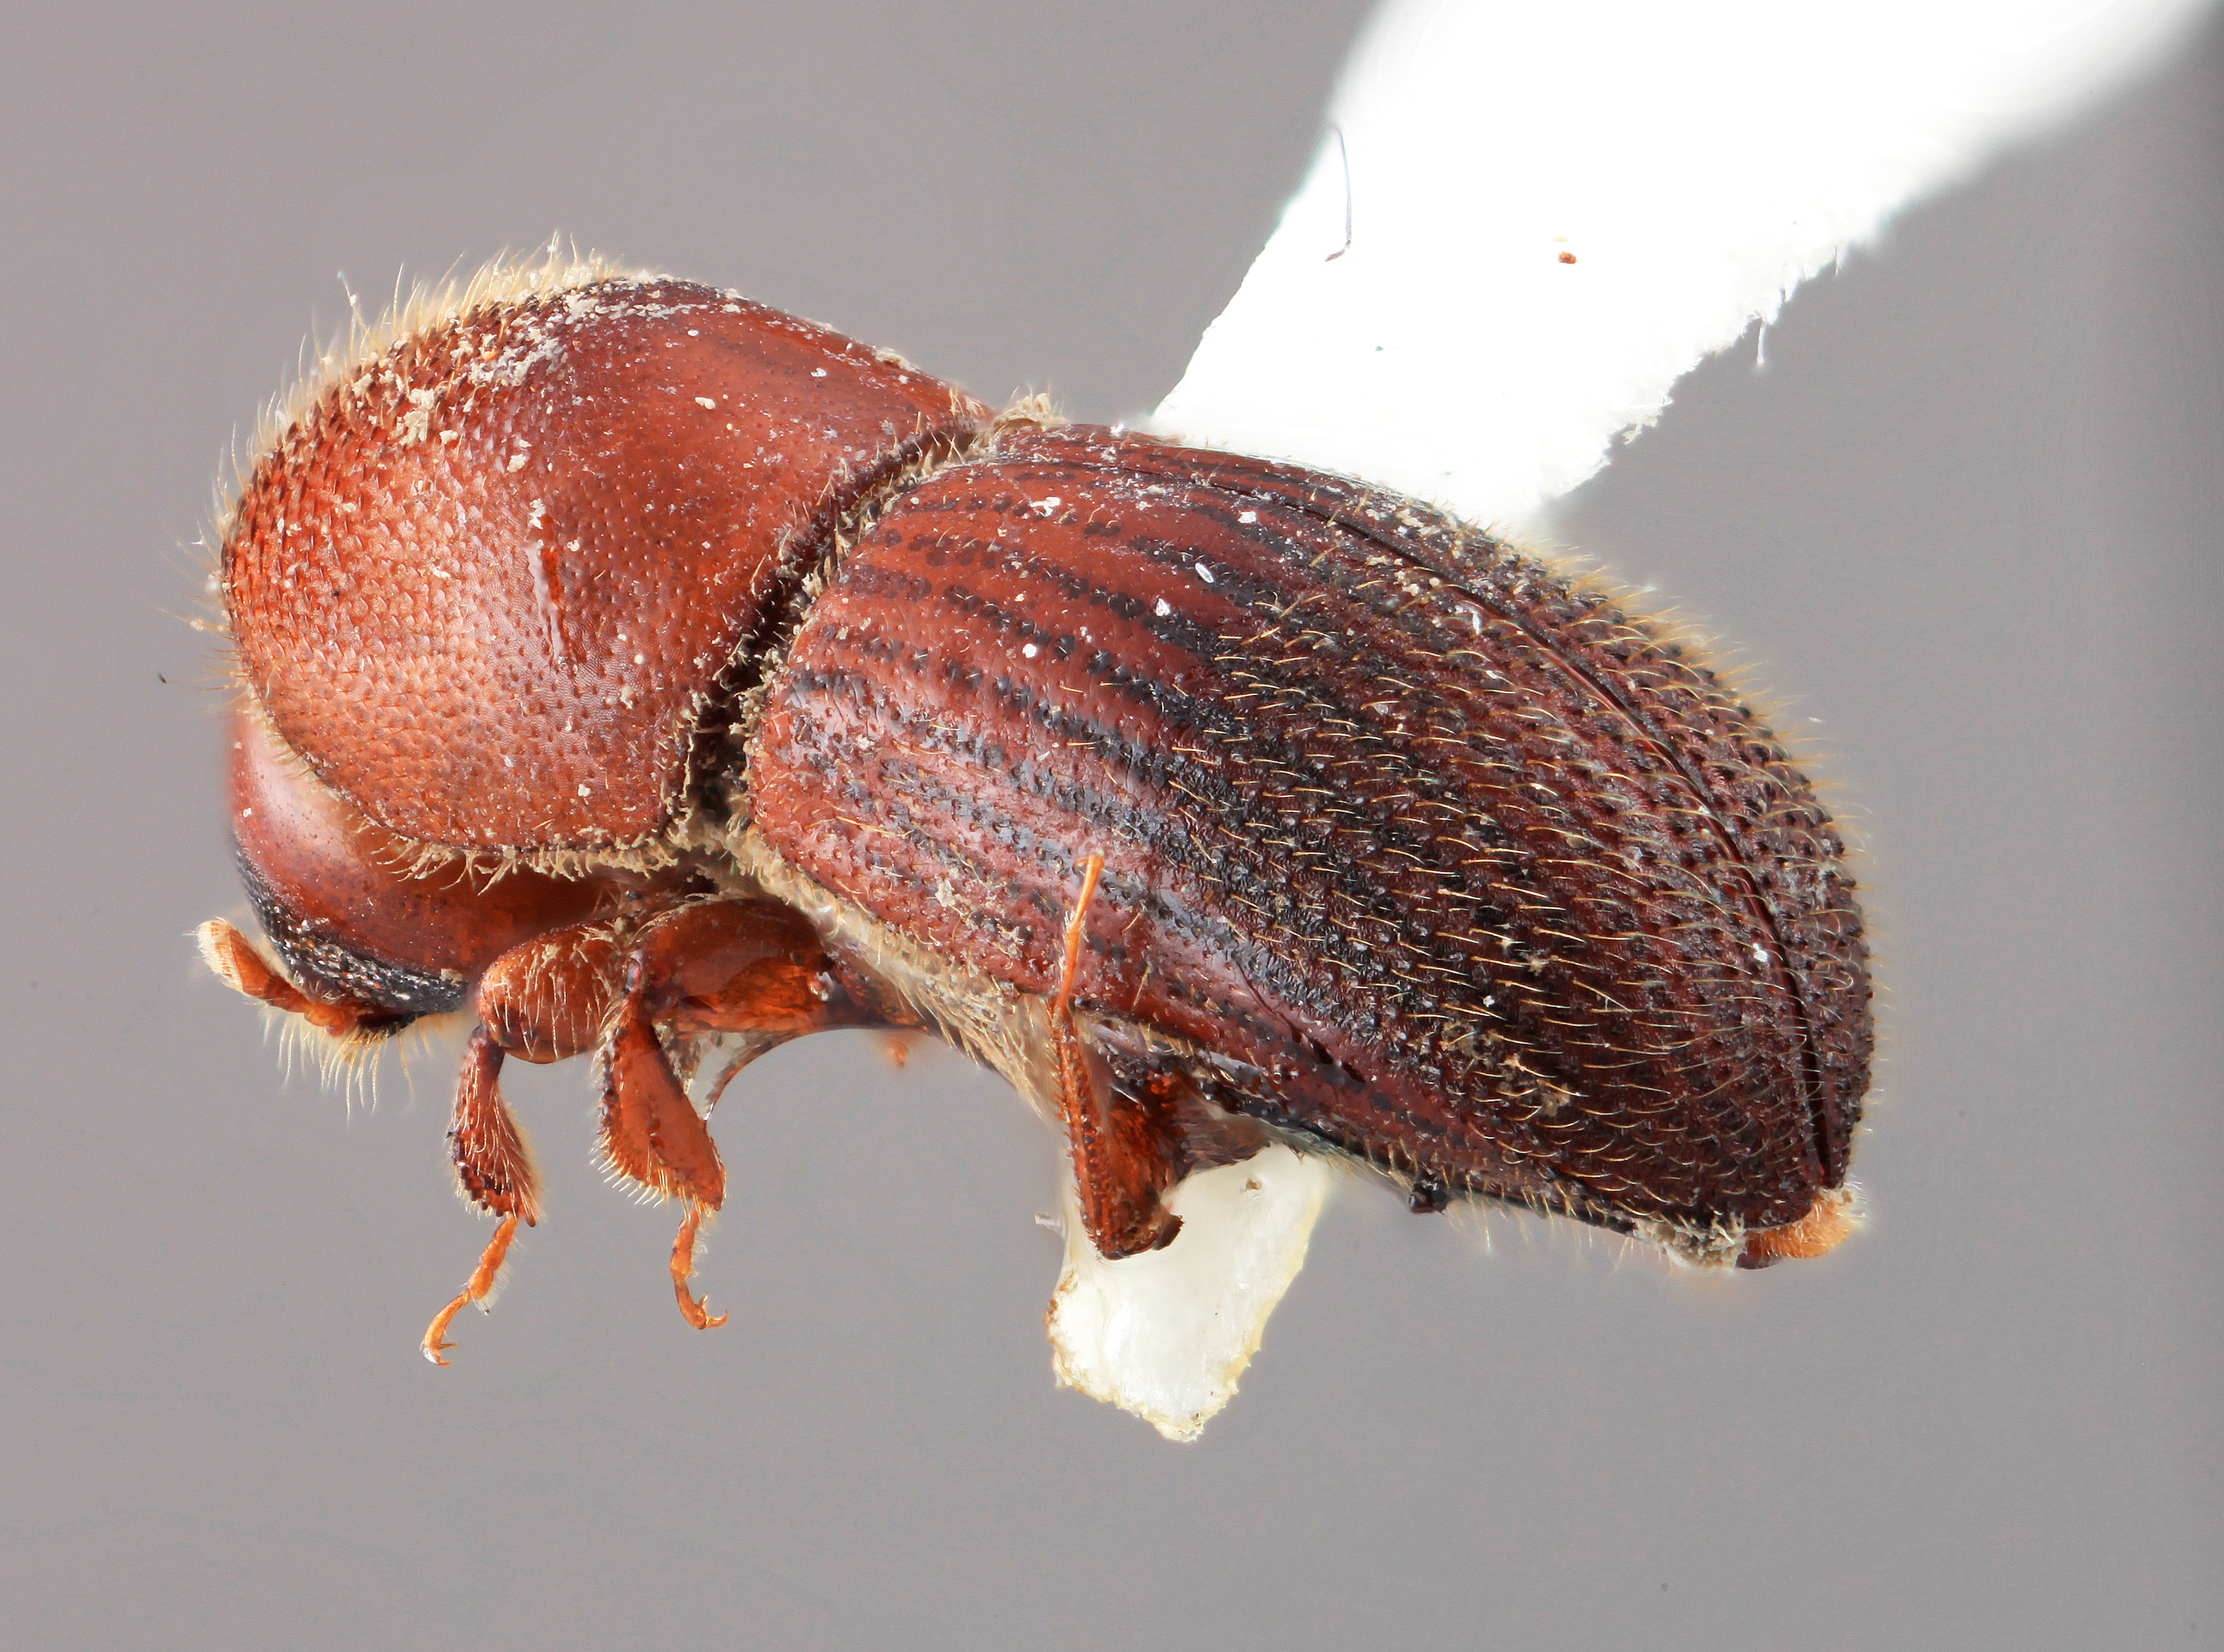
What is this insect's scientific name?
Dryocoetoides indolatus
